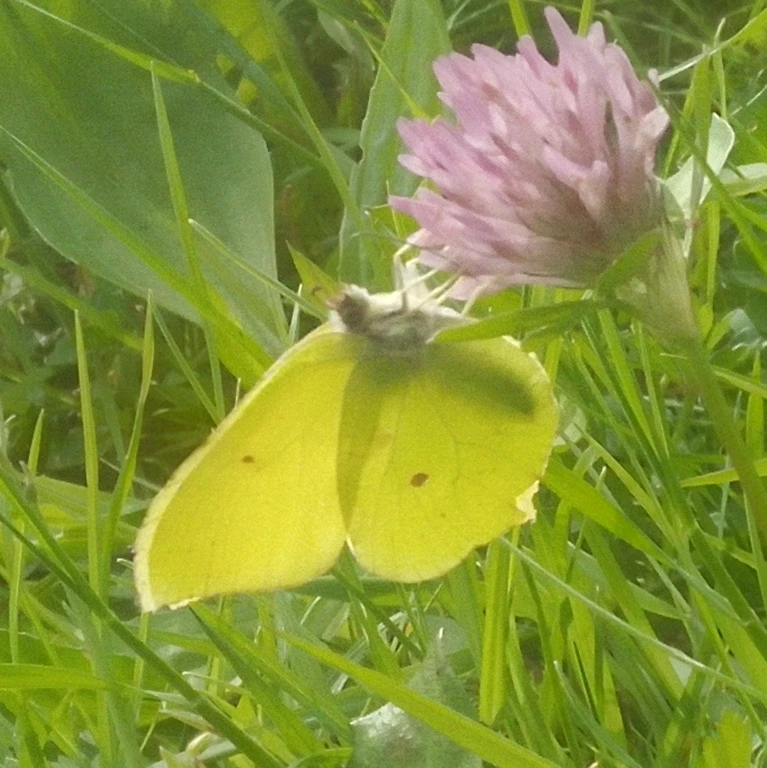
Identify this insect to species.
Gonepteryx rhamni
